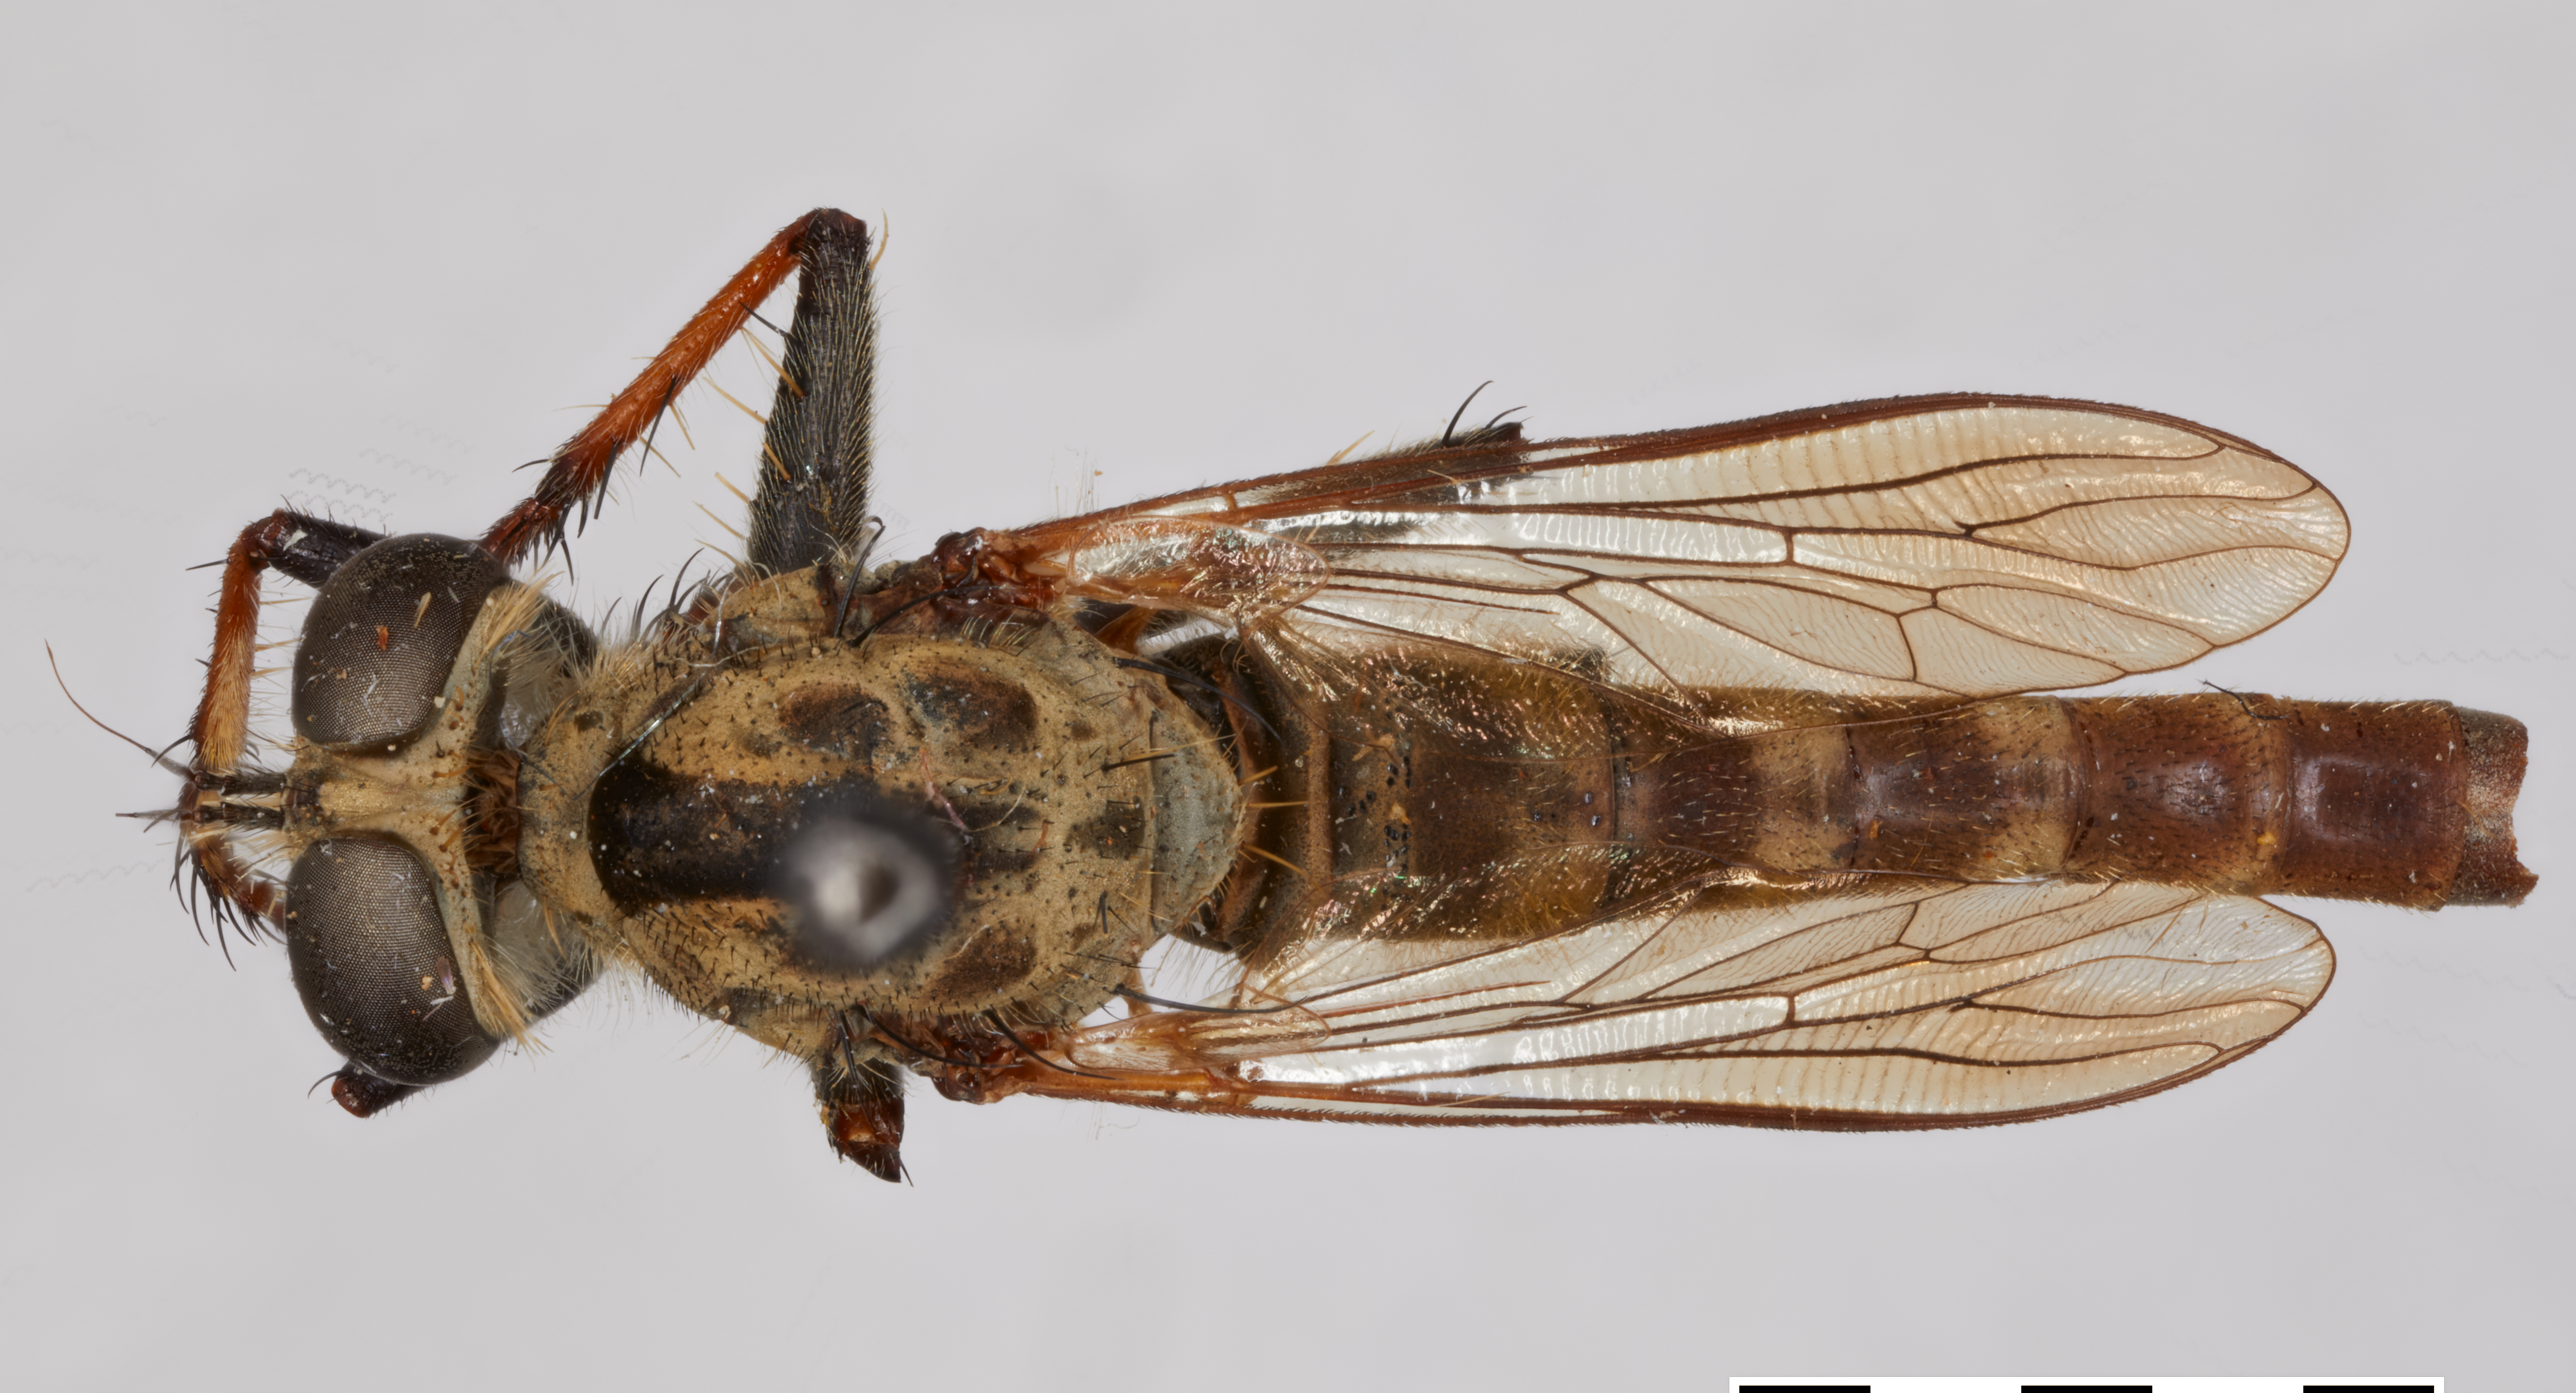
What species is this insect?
Efferia pina
